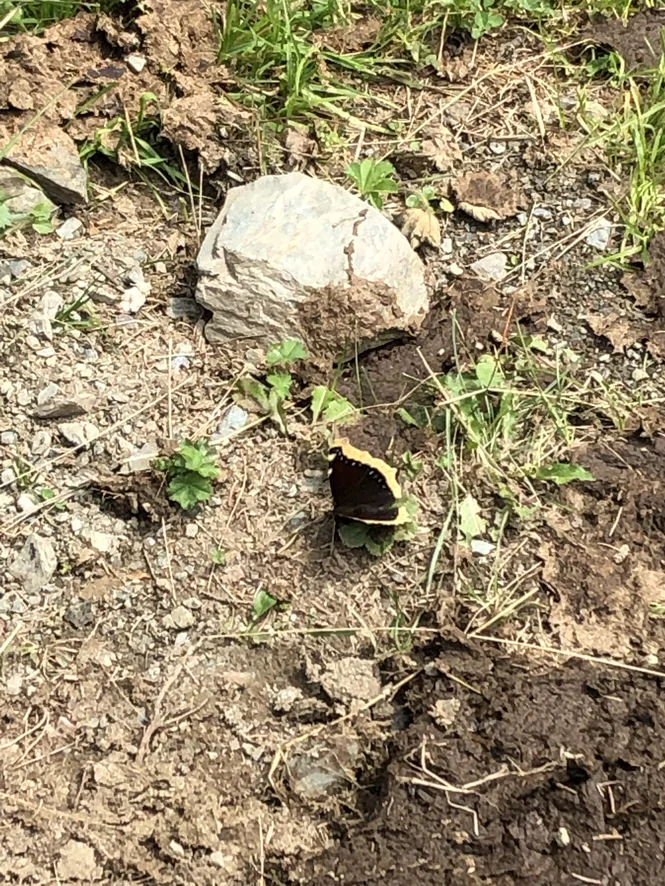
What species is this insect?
Nymphalis antiopa
